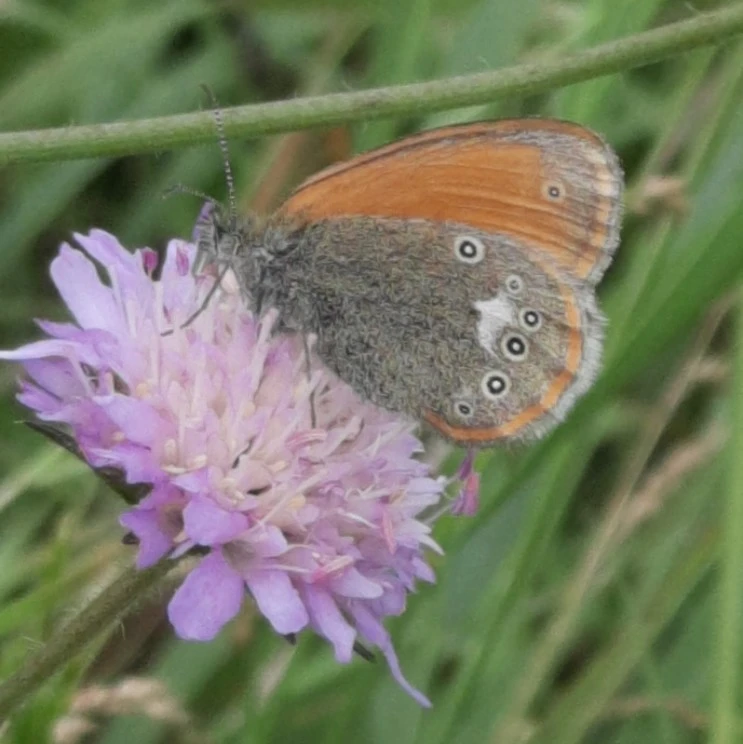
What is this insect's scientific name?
Coenonympha glycerion (also Coenonympha iphis)
